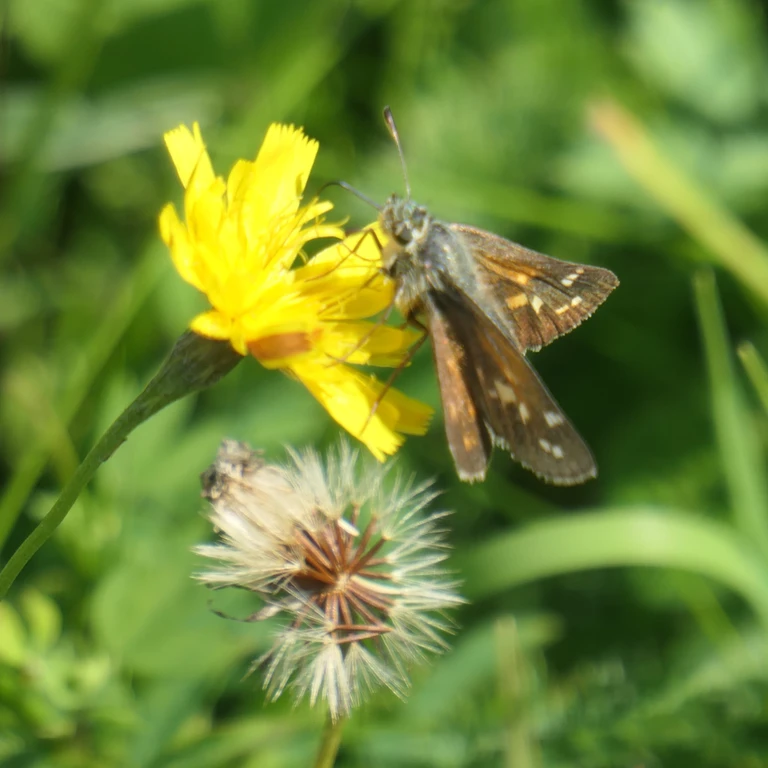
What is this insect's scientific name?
Hesperia comma
